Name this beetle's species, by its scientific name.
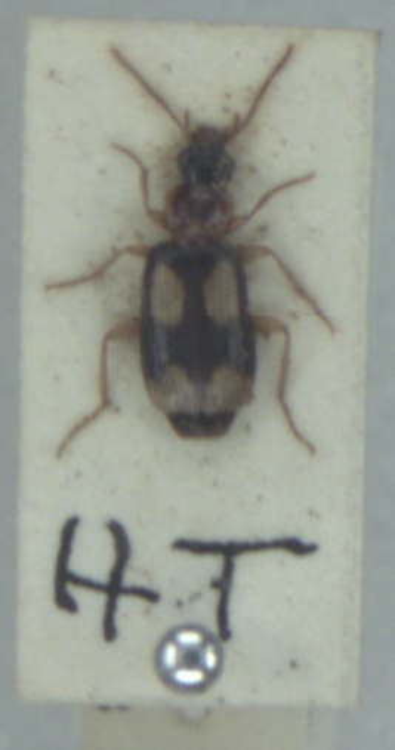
Dromius quadrimaculatus
